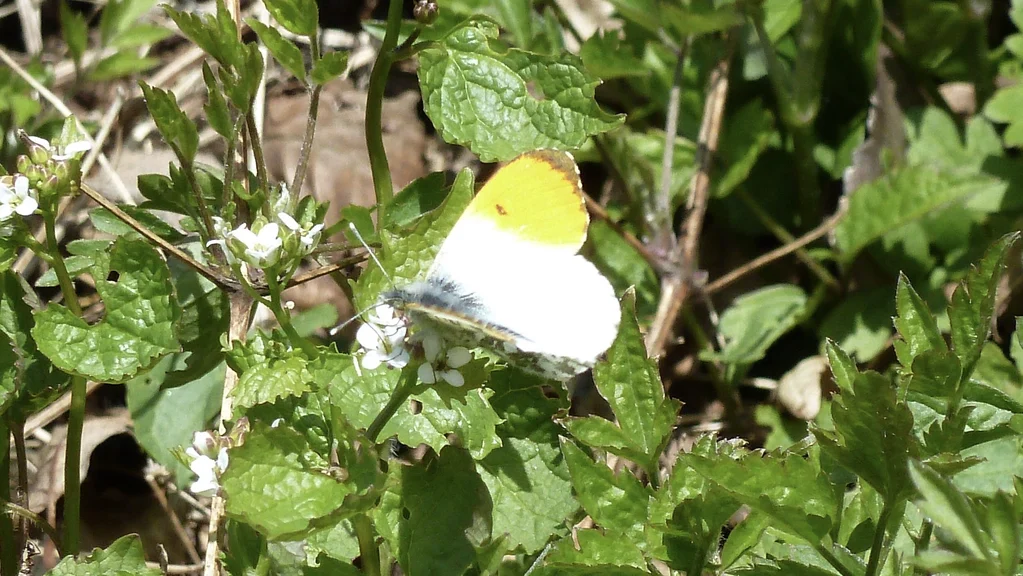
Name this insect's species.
Anthocharis cardamines
